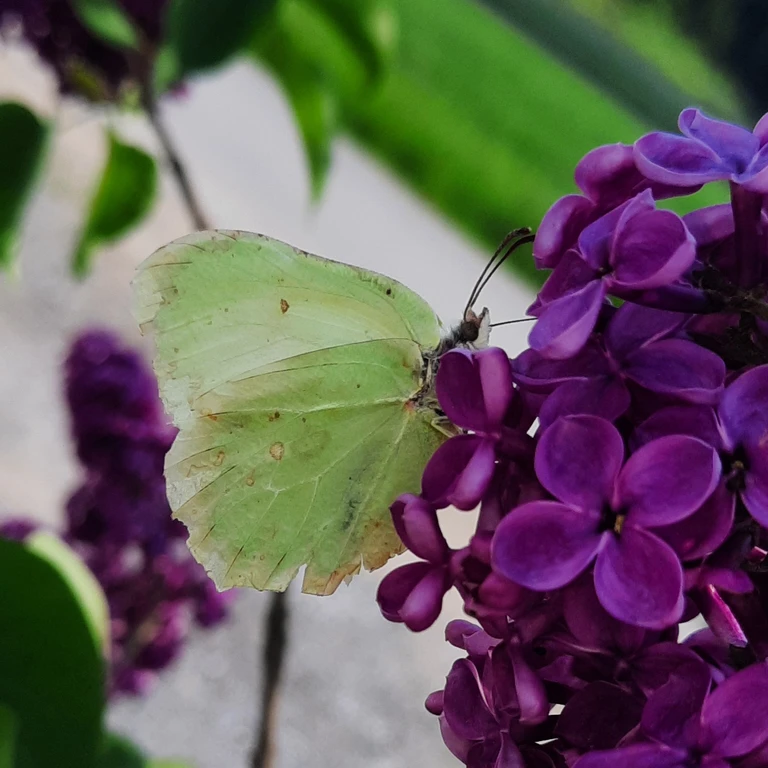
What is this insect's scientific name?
Gonepteryx rhamni
